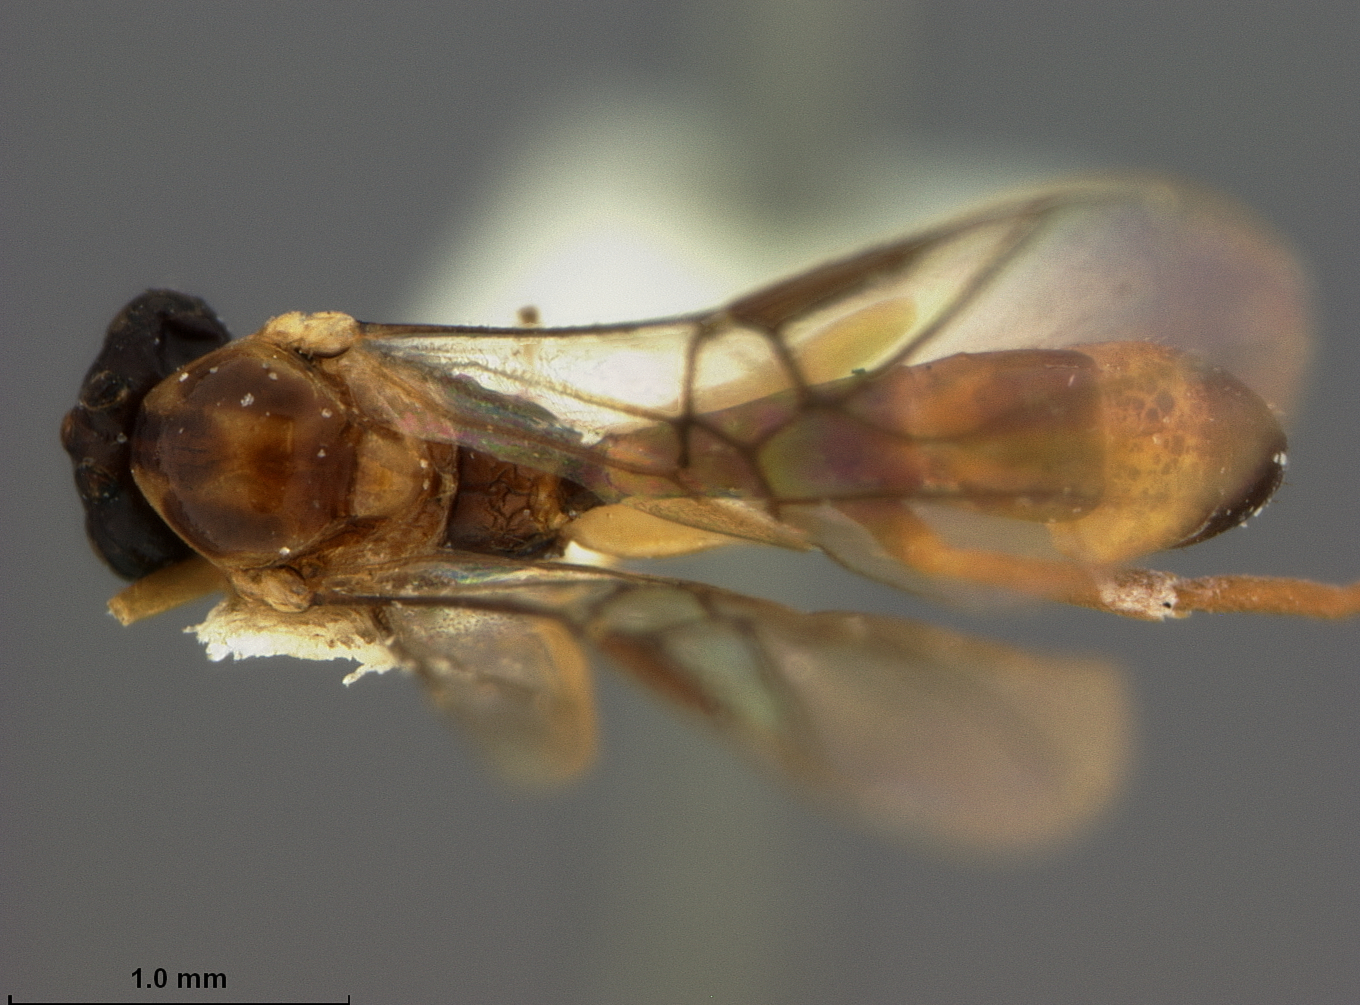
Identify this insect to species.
Eupachylloma flaviciacta
